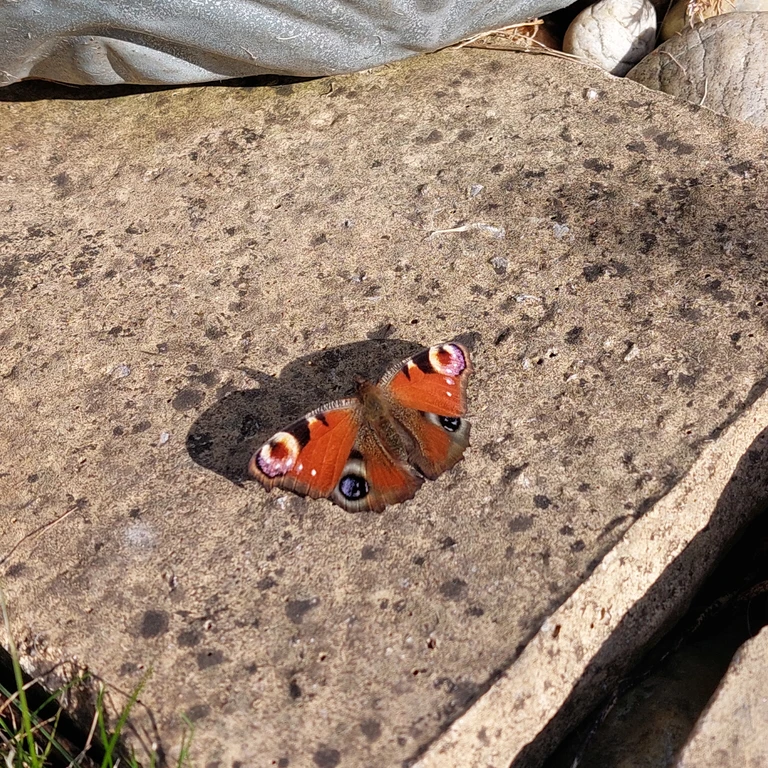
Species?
Aglais io
